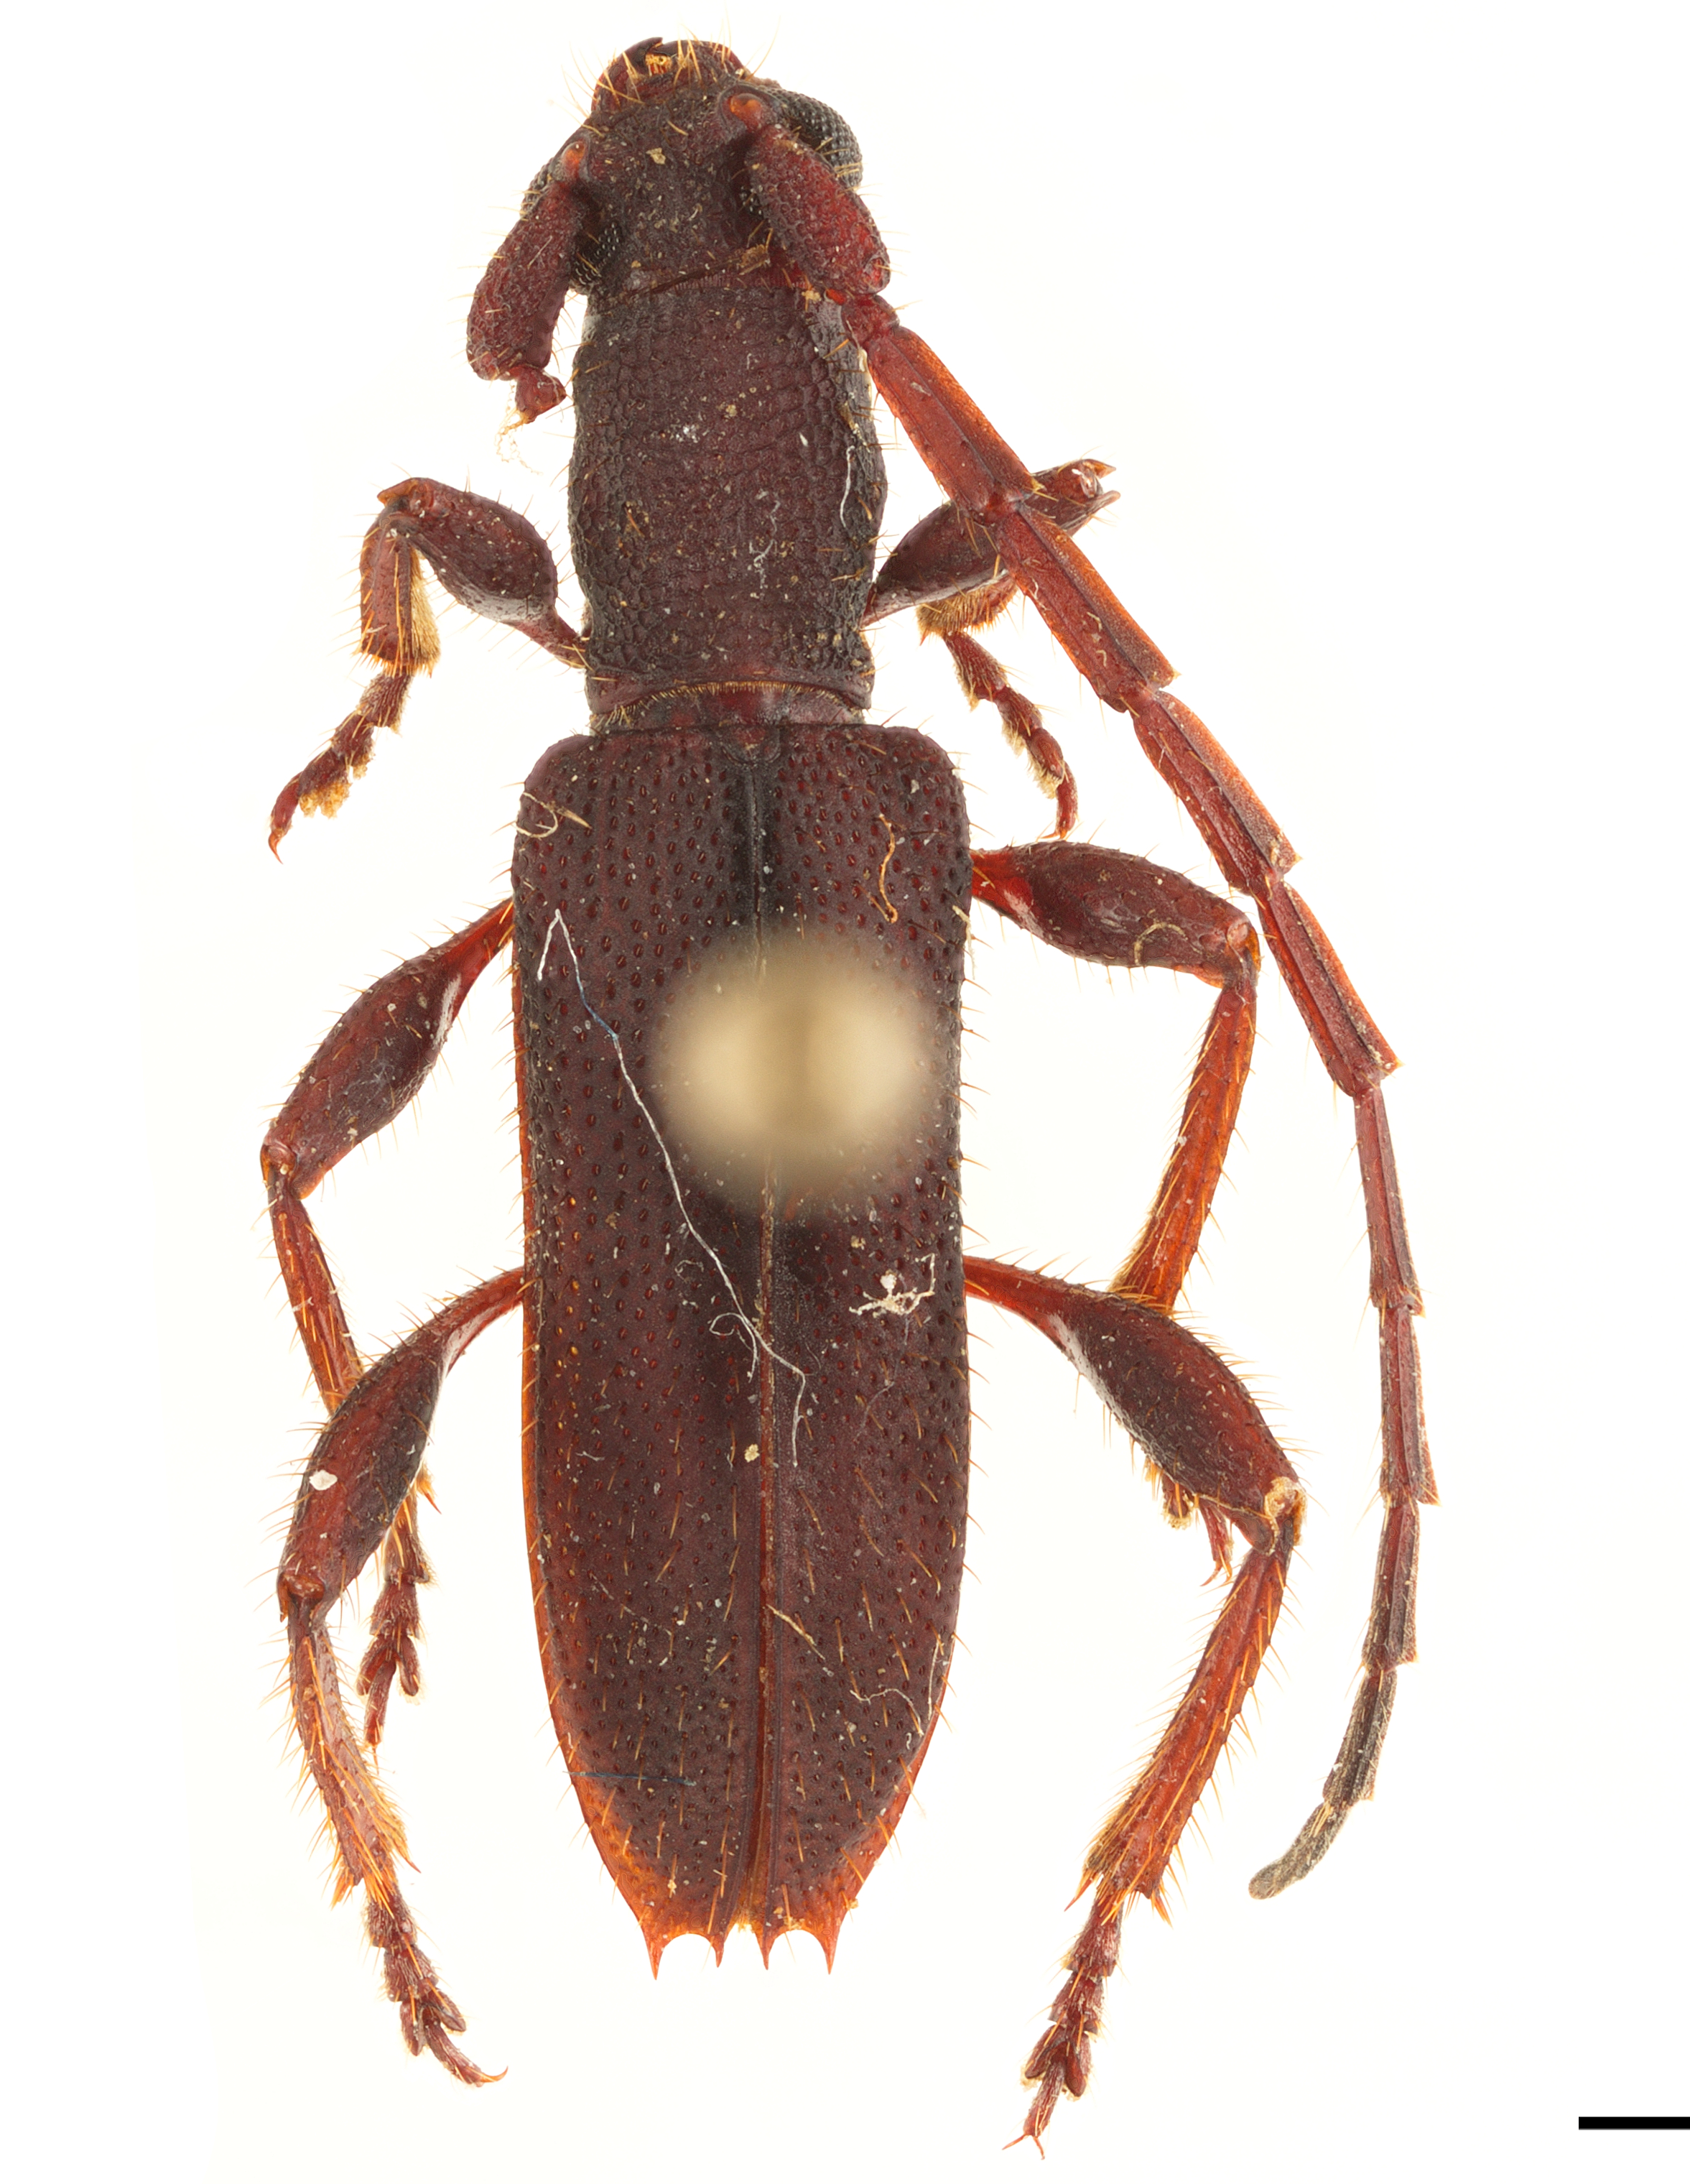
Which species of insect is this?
Hemilissa quadrispinosa
